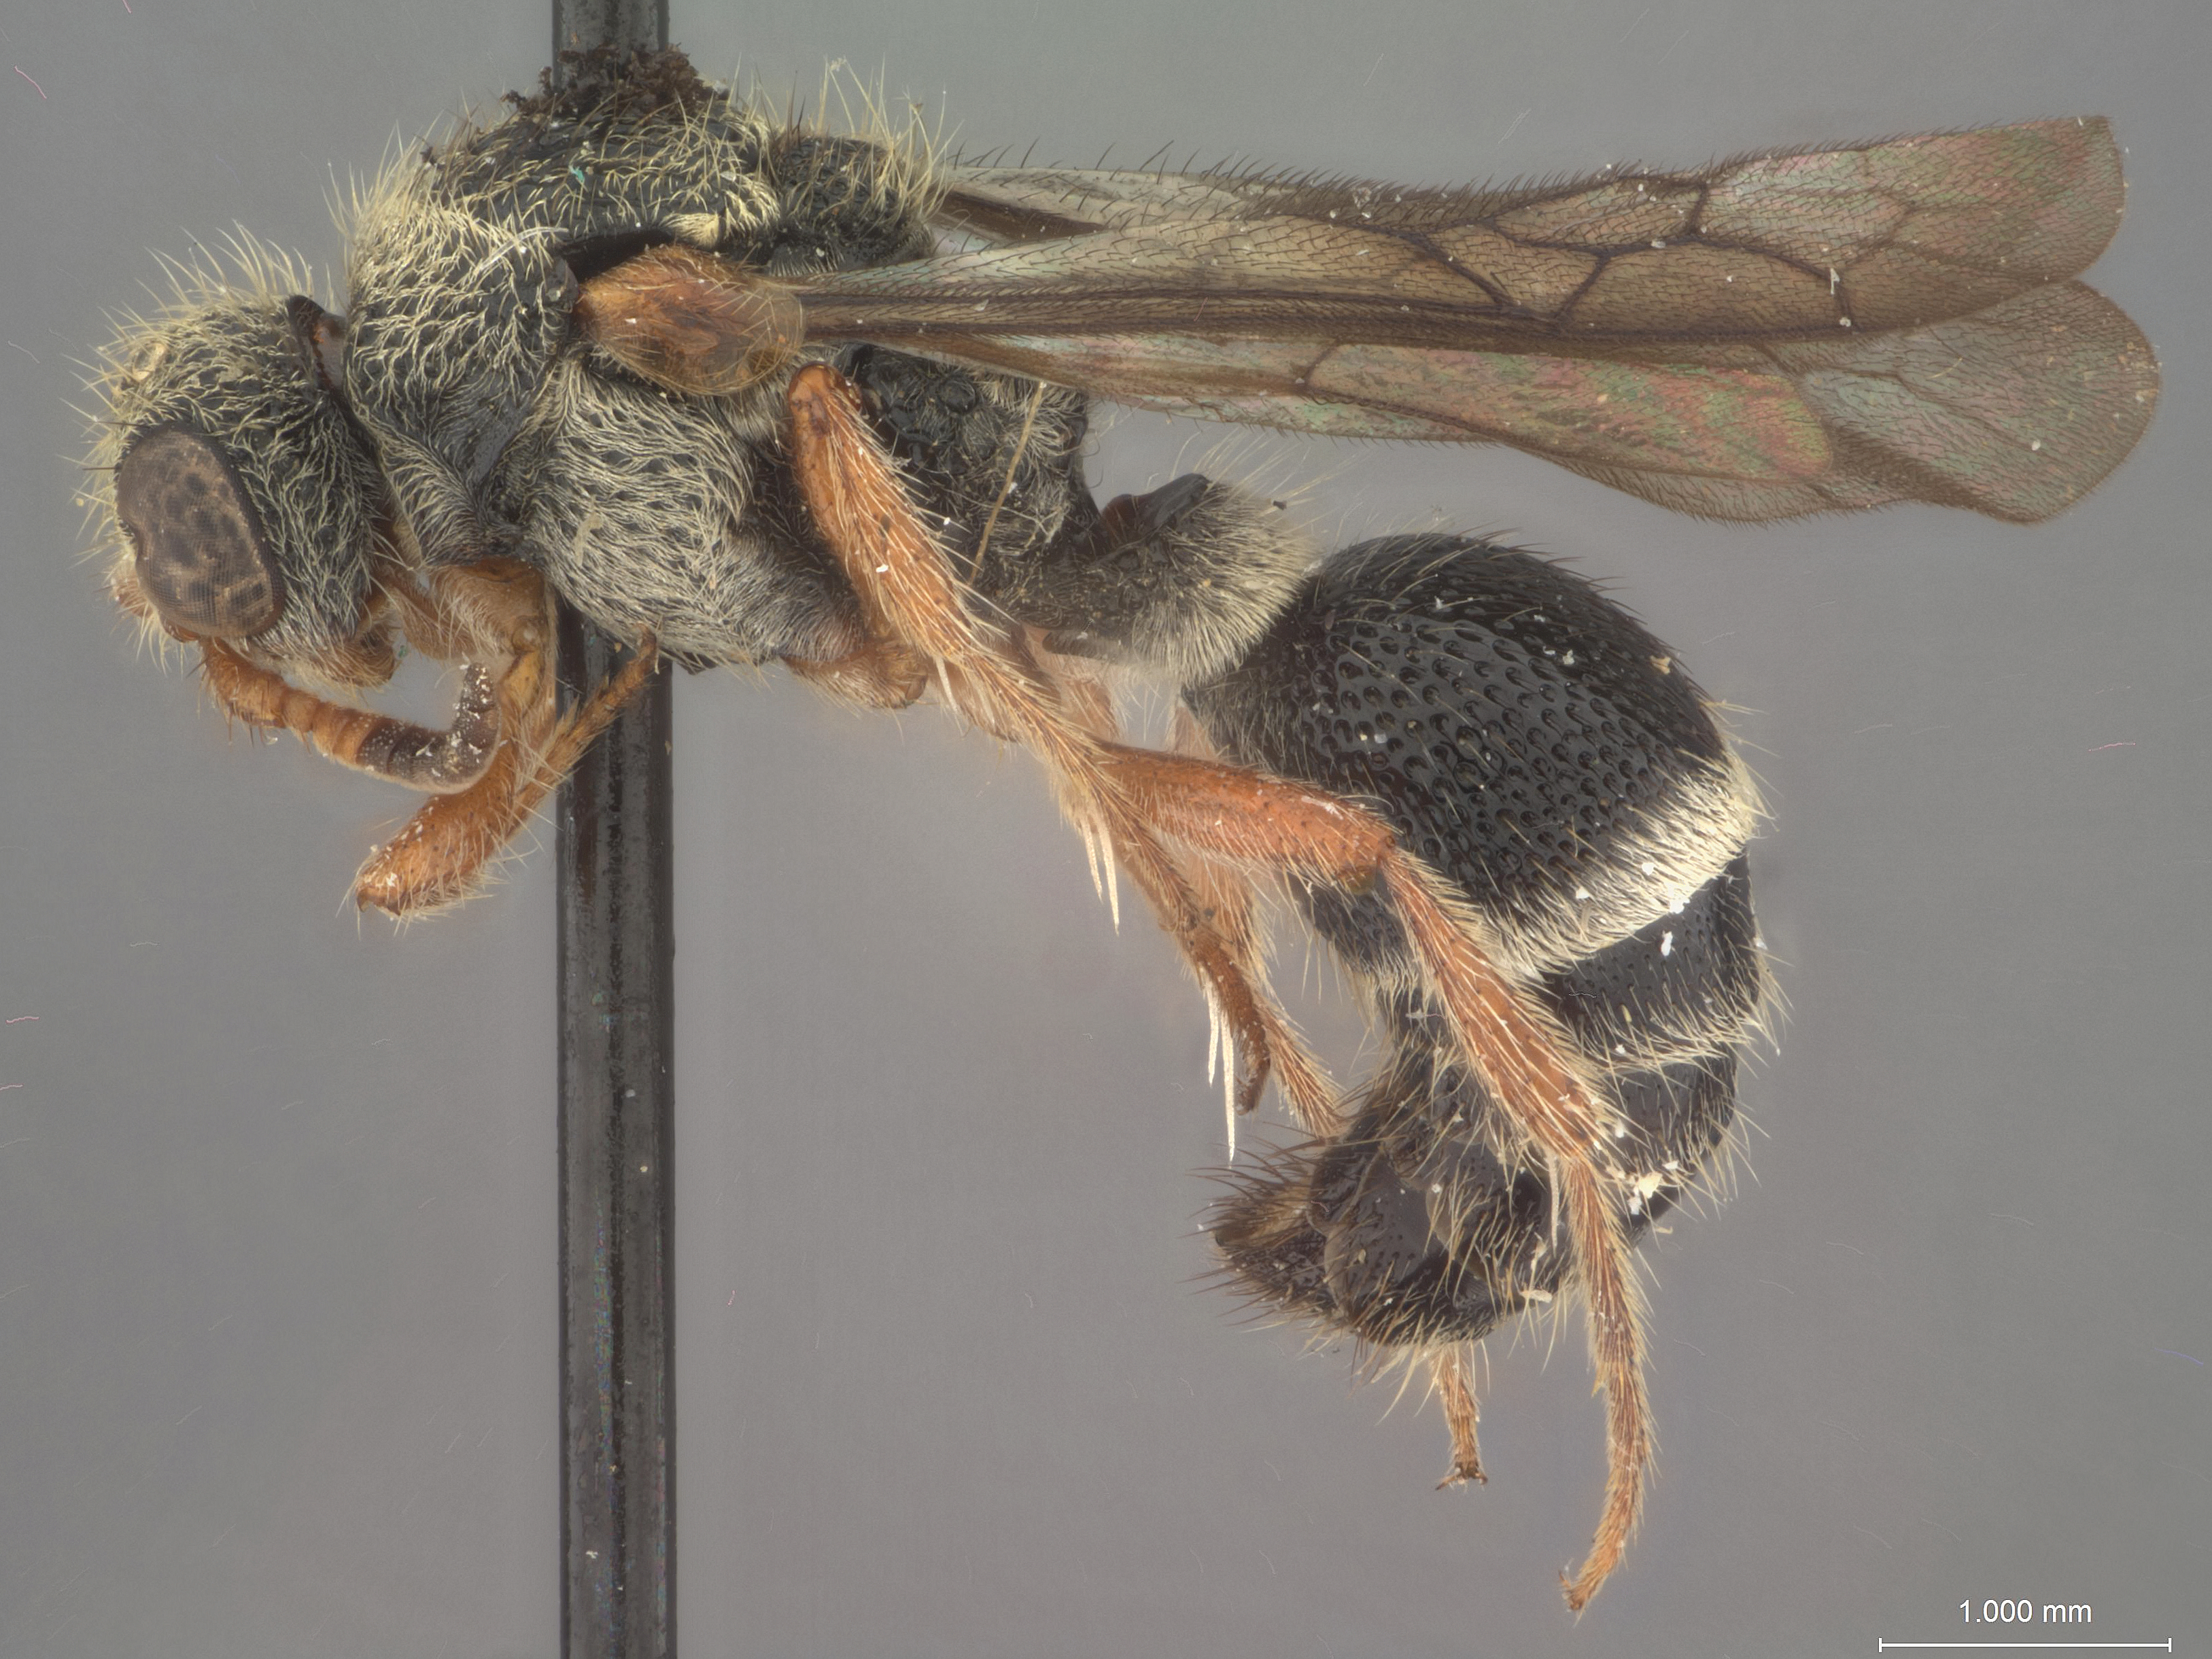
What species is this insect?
Ephuta carinata
